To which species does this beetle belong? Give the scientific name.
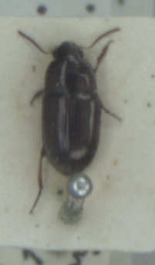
Amara tibialis
